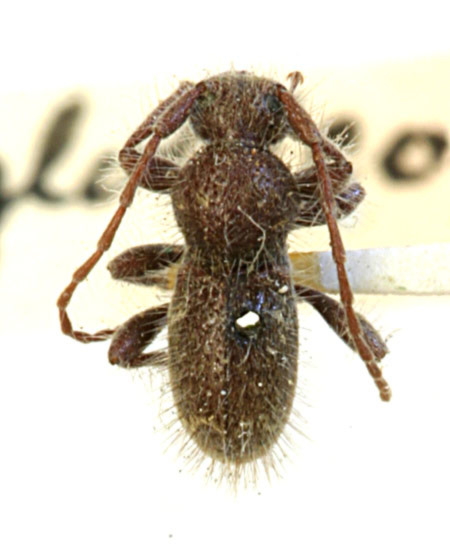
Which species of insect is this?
Ipochus globicollis (also Ipochus fasciatus)
